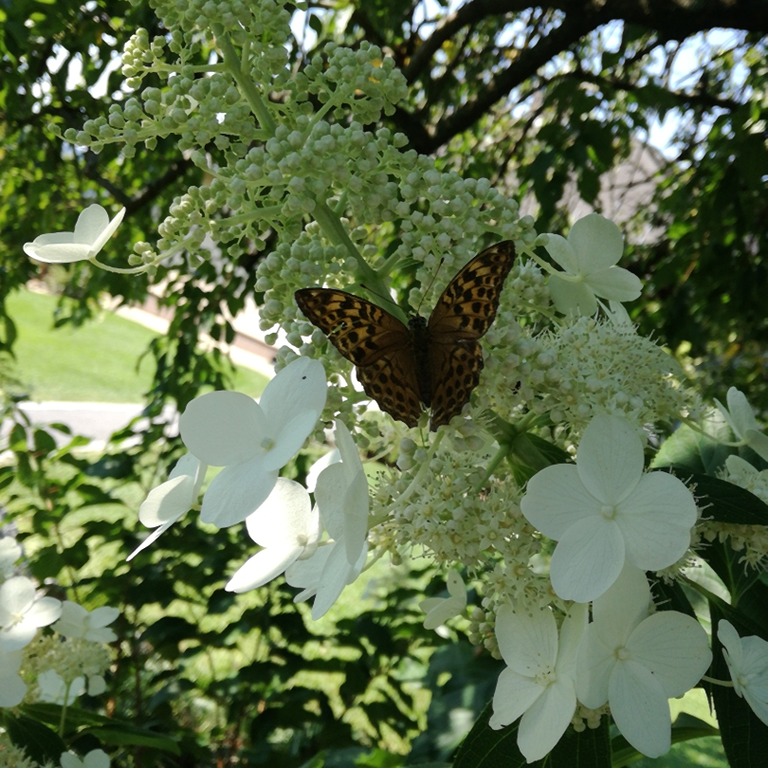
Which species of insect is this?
Argynnis paphia
